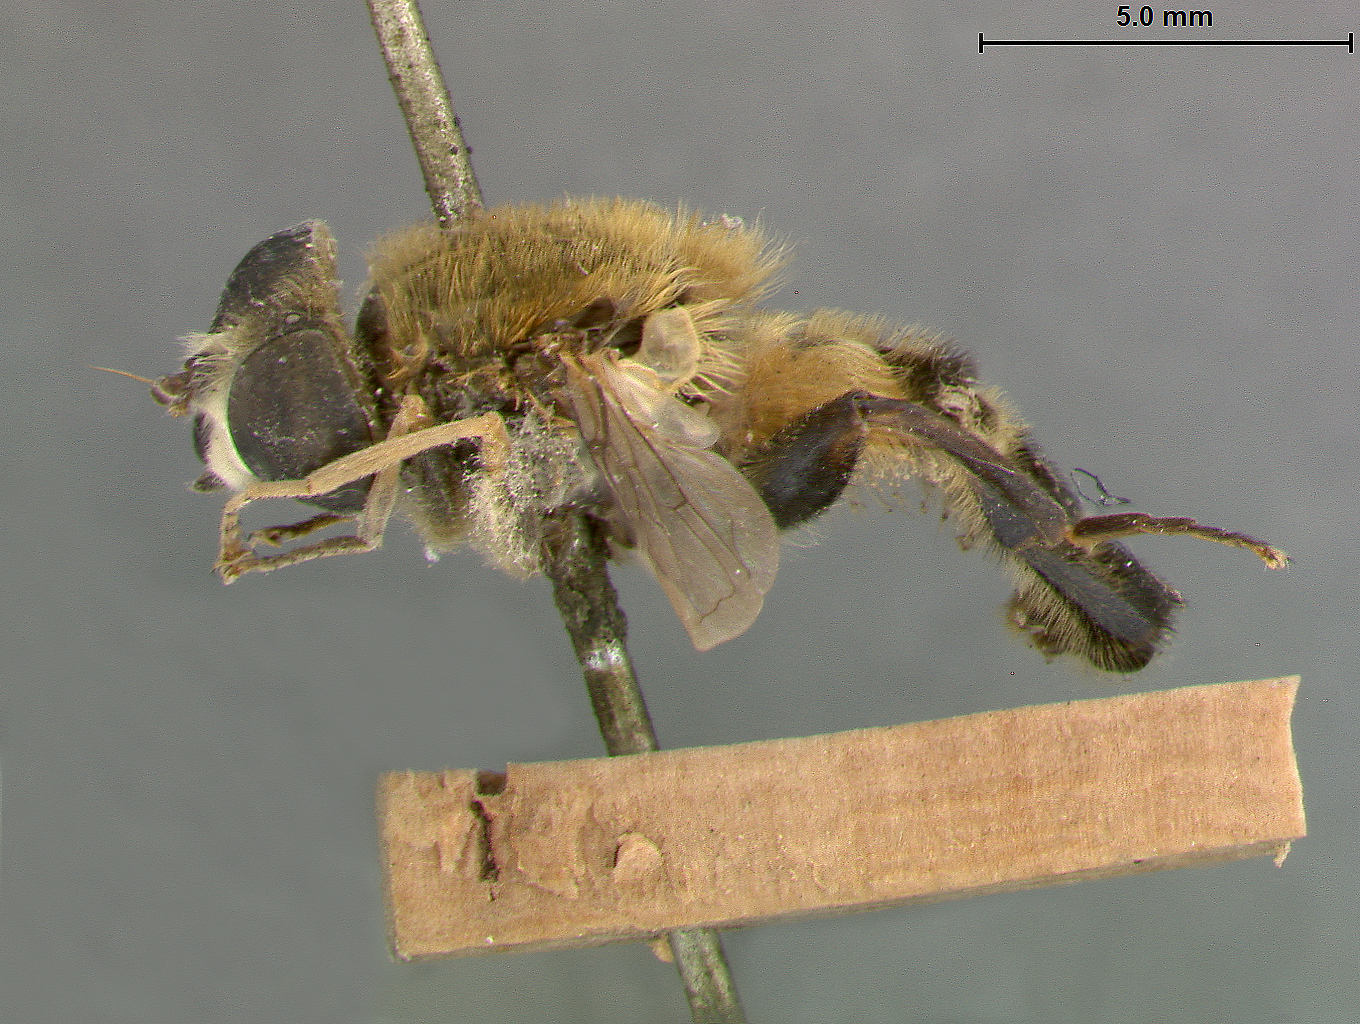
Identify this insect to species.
Helophilus virgatus
